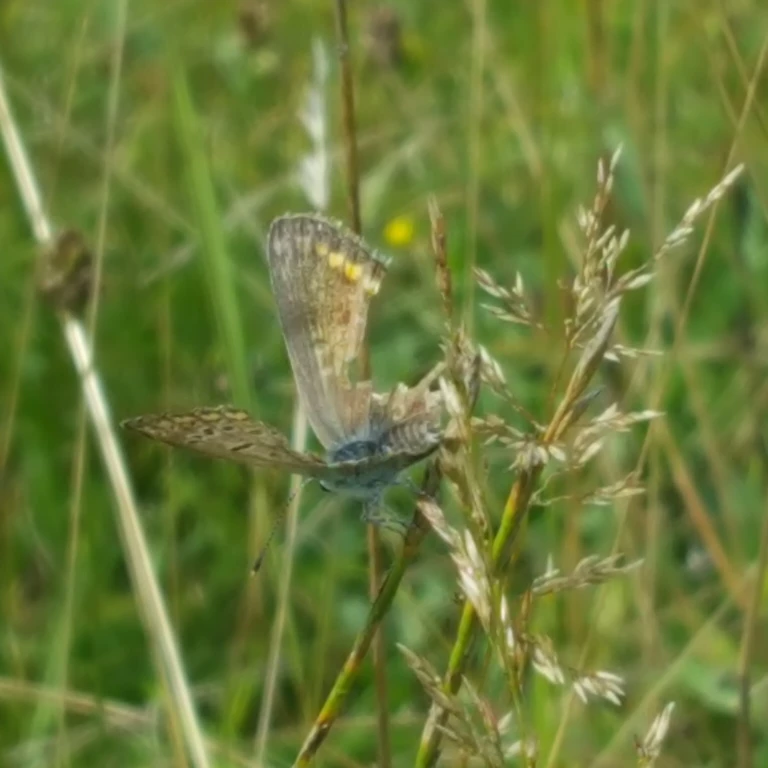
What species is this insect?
Polyommatus icarus
